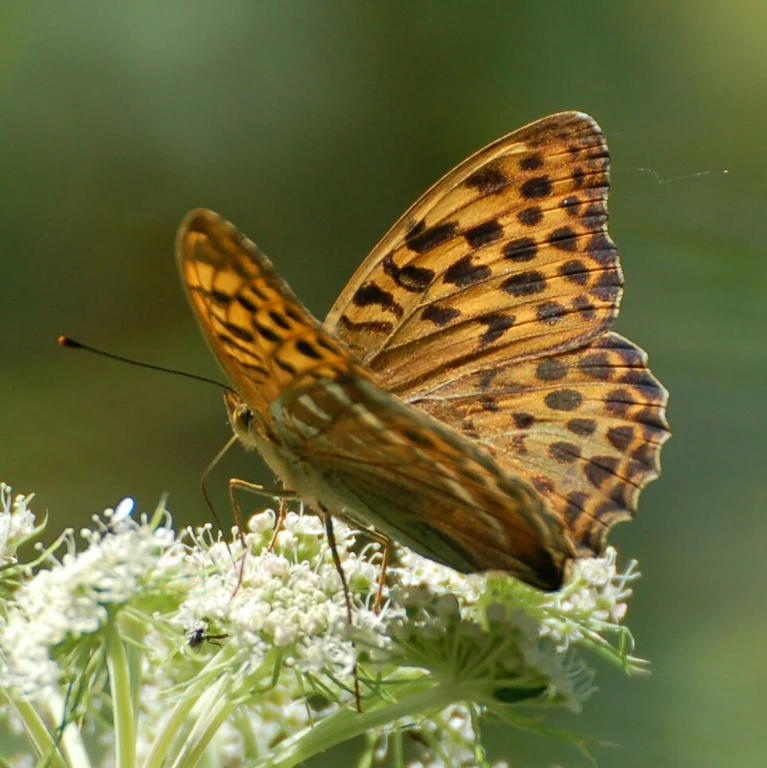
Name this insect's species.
Argynnis paphia
